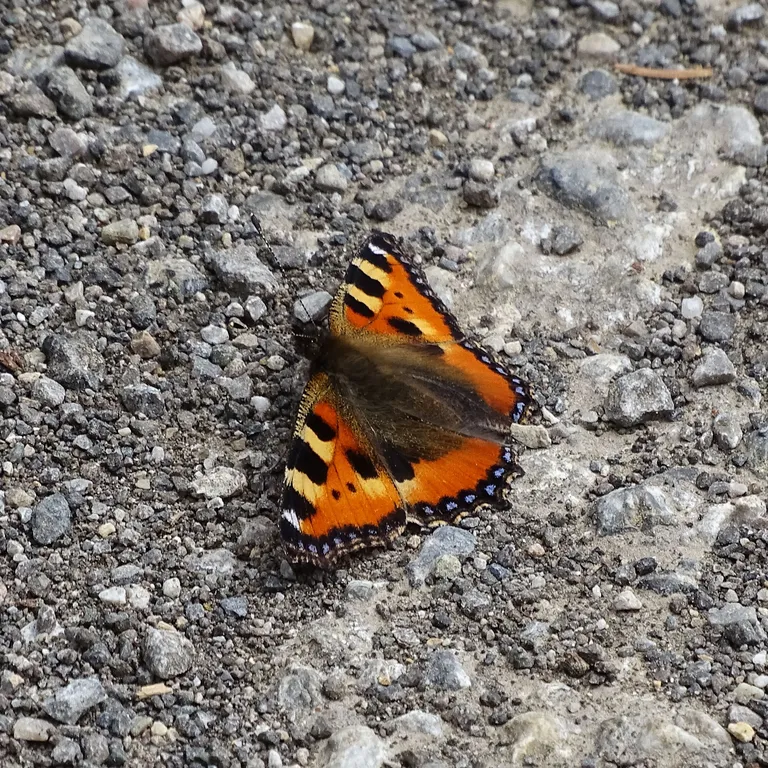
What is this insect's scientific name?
Aglais urticae
